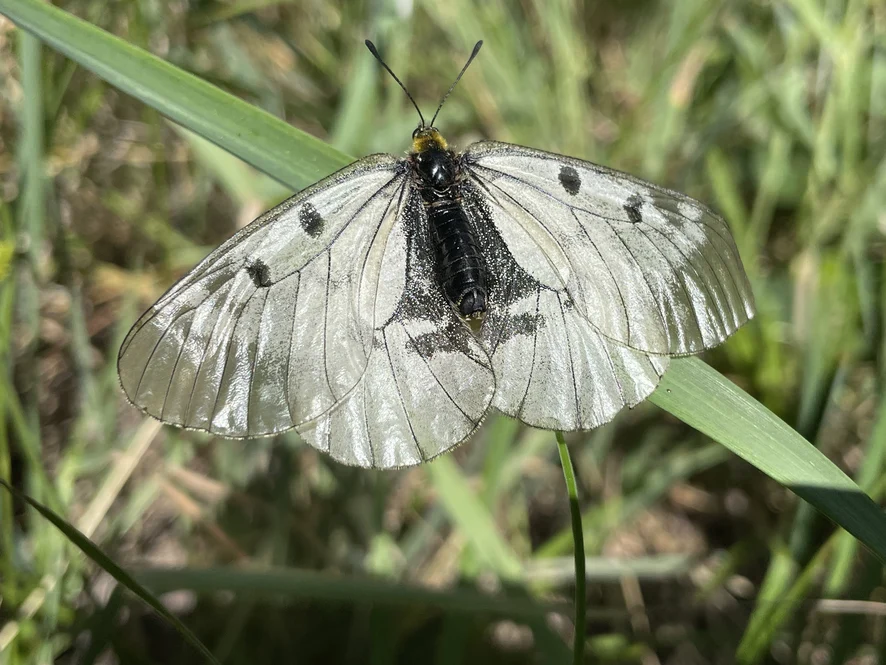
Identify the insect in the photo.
Parnassius mnemosyne
